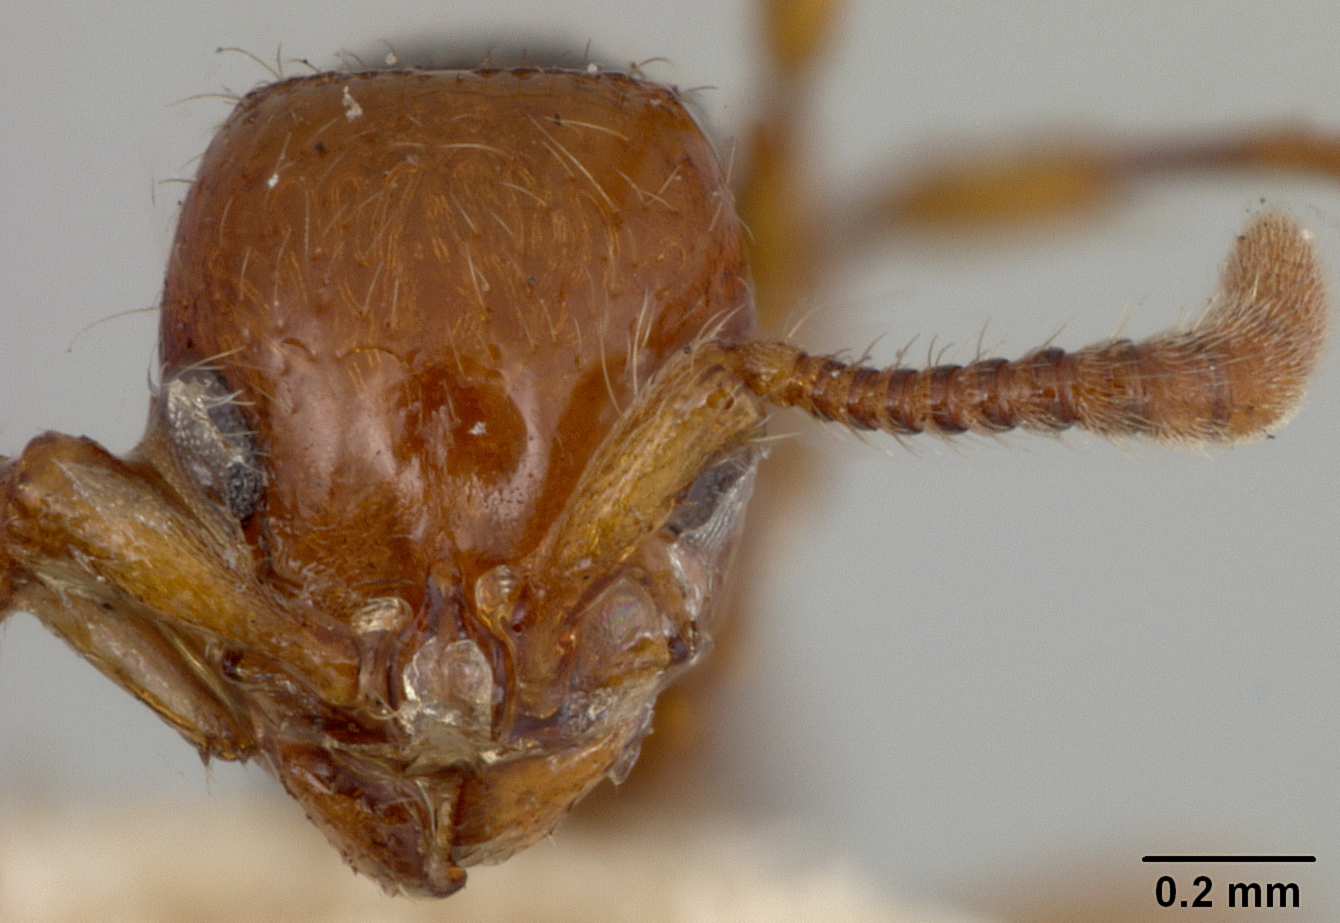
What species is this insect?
Phyracaces gilesi
